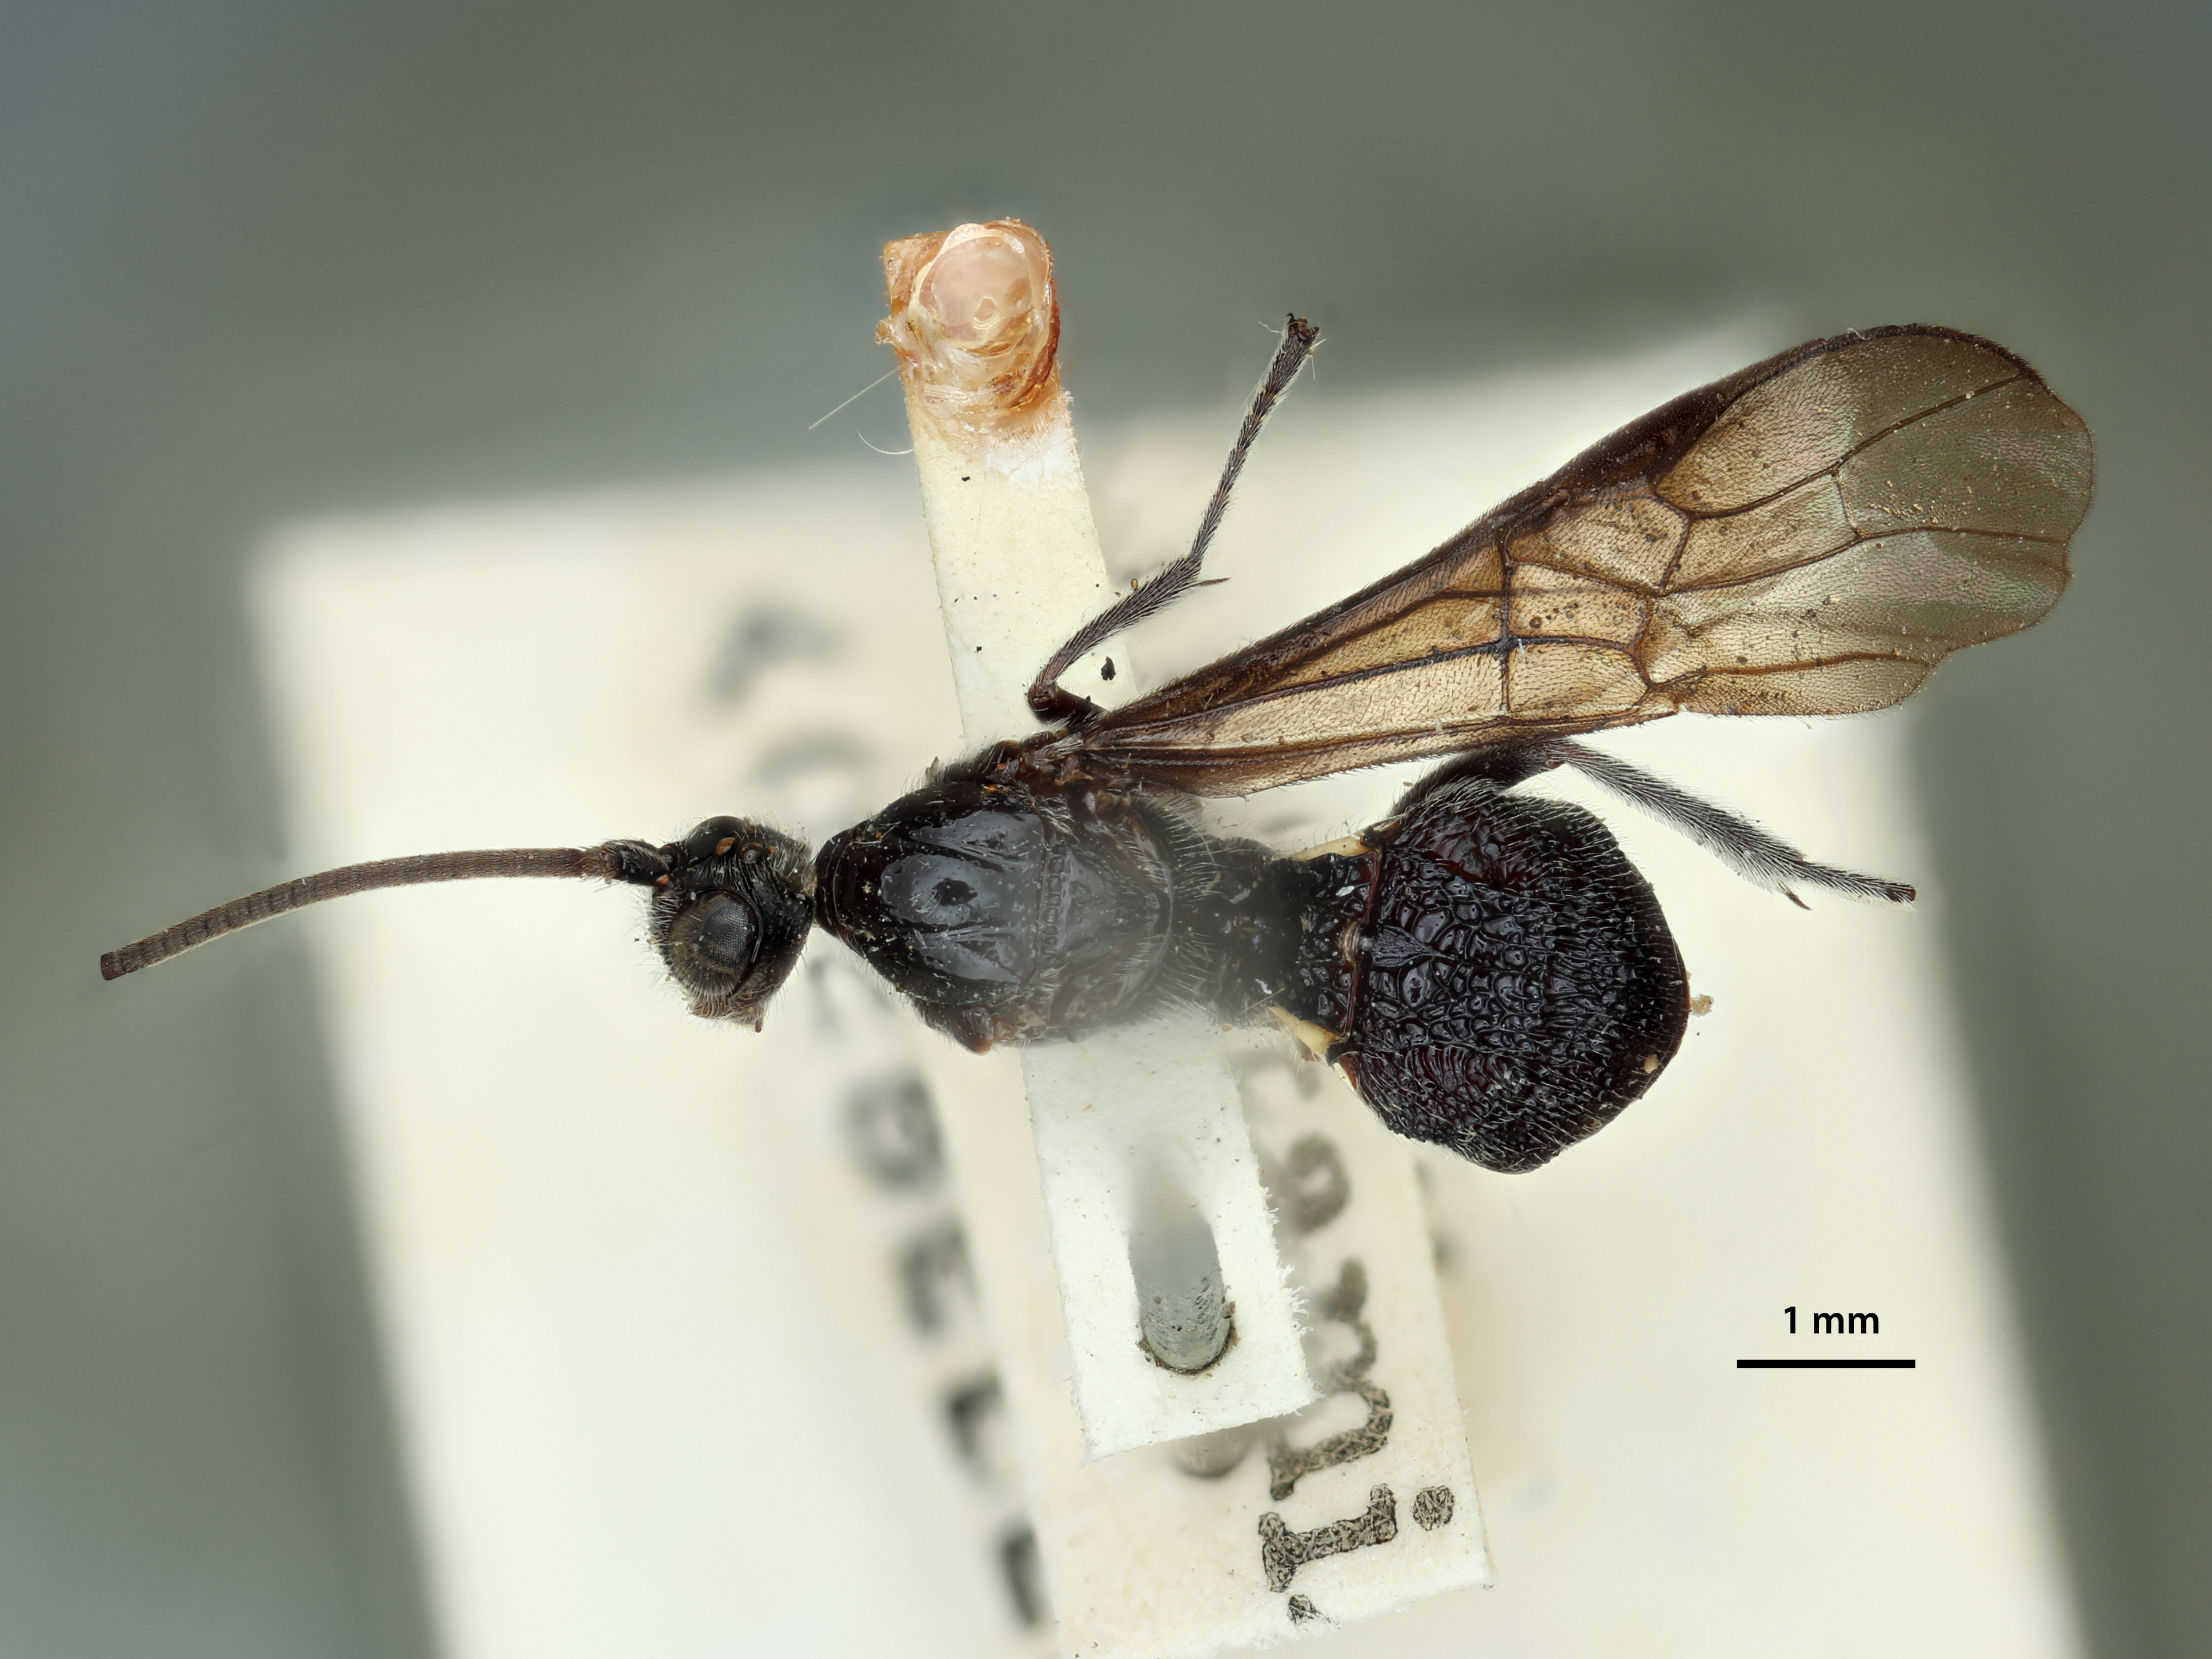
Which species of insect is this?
Chelonogastra koebelei
